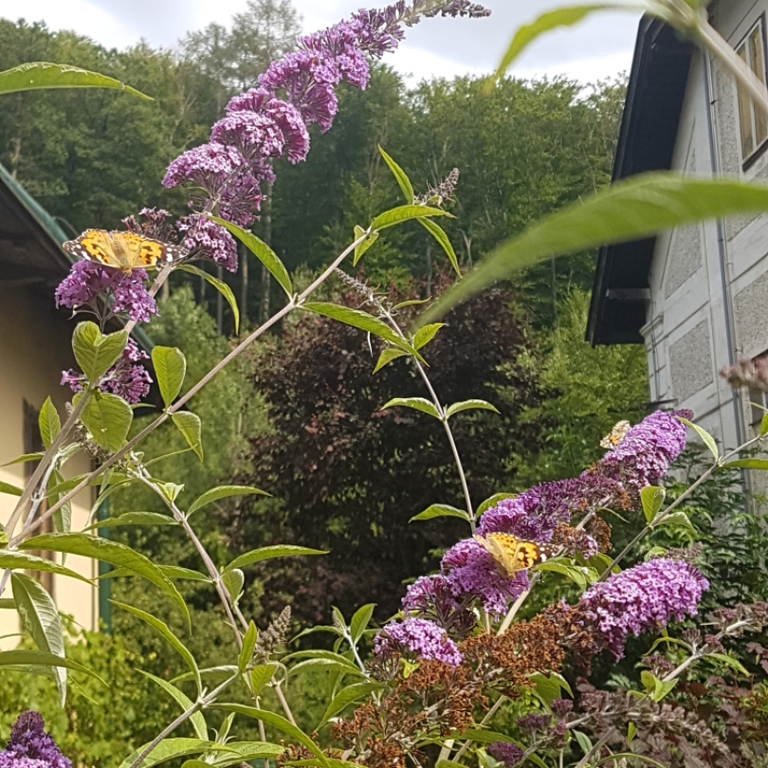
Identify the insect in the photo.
Vanessa cardui
